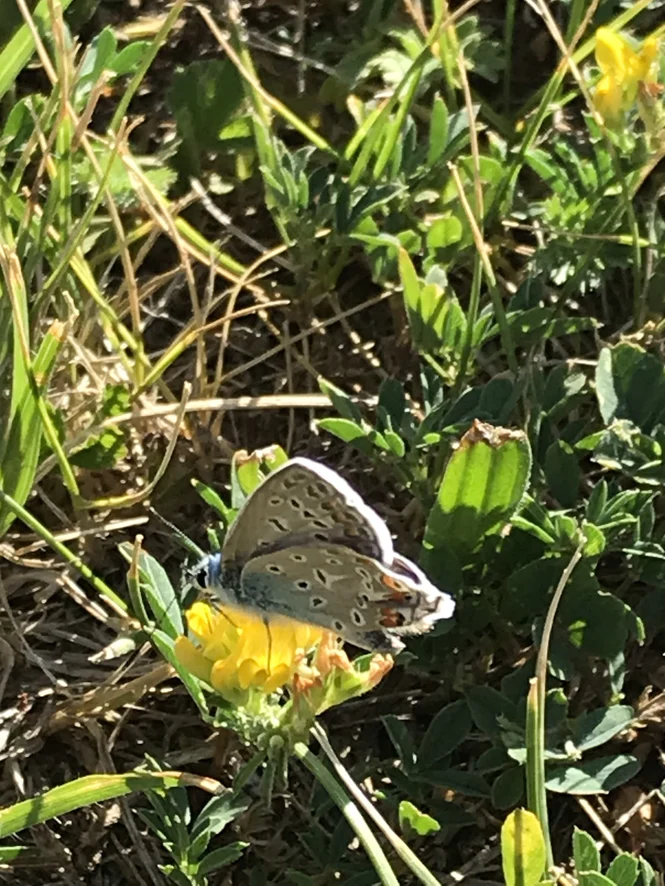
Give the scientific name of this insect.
Polyommatus icarus
